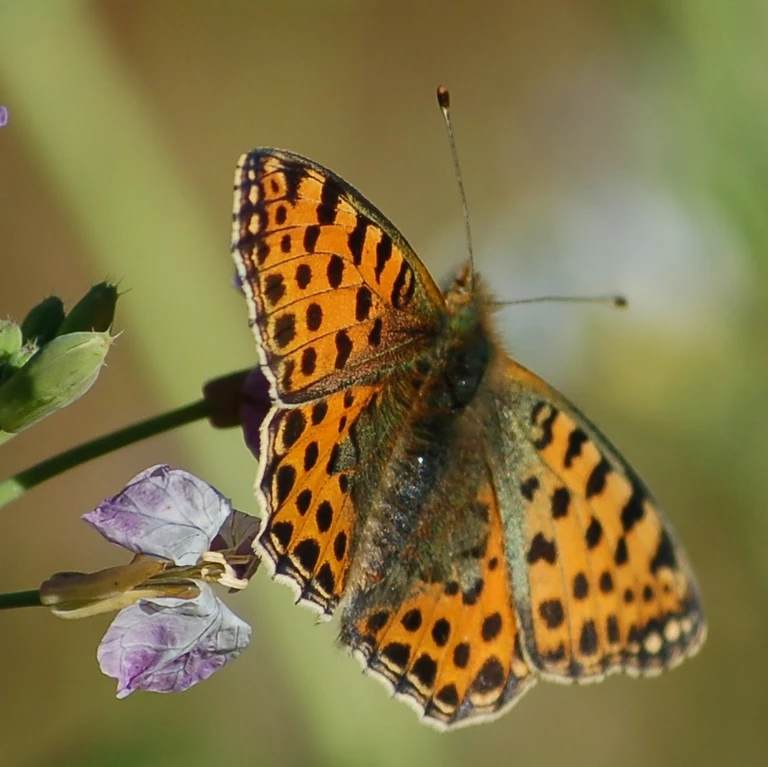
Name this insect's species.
Issoria lathonia
